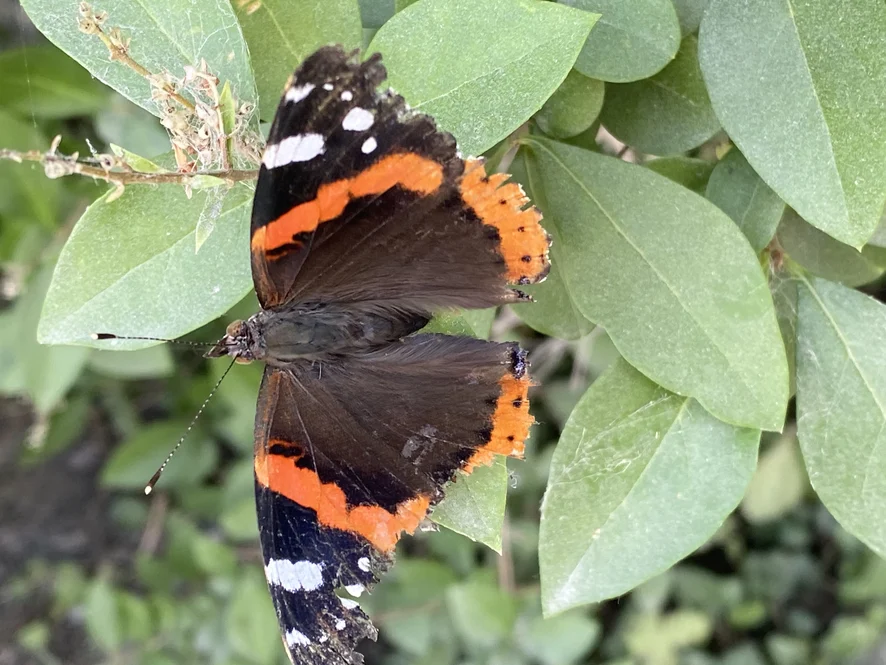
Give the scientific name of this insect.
Vanessa atalanta
